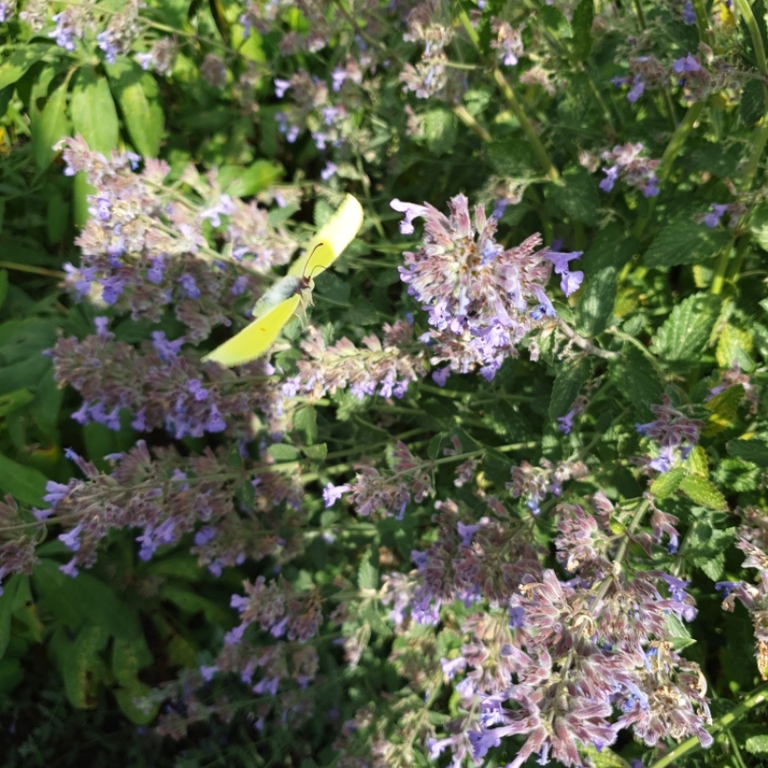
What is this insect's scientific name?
Gonepteryx rhamni
